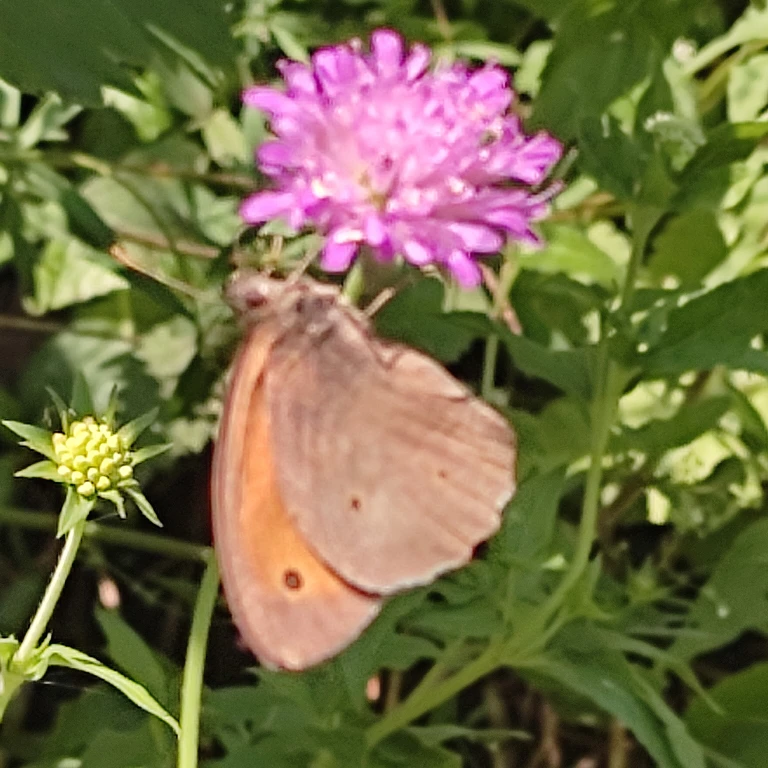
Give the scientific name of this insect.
Maniola jurtina
